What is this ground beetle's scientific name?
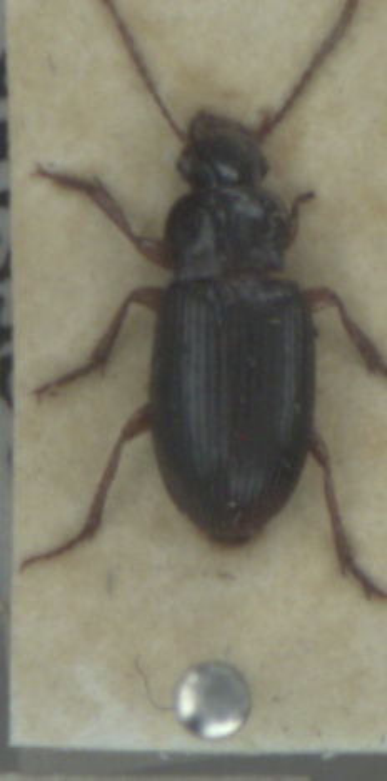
Ophonus rufibarbis
